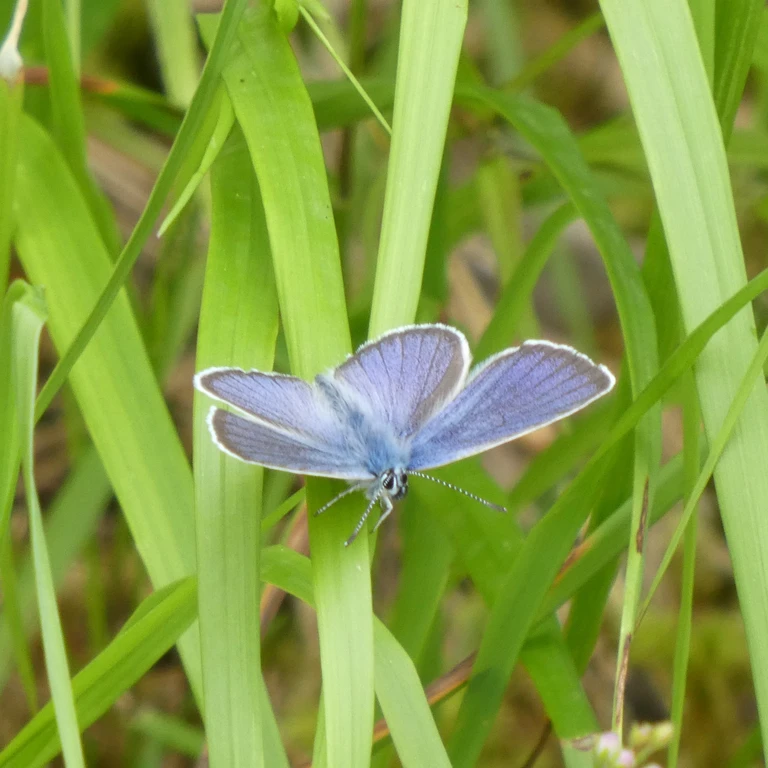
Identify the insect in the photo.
Cyaniris semiargus
